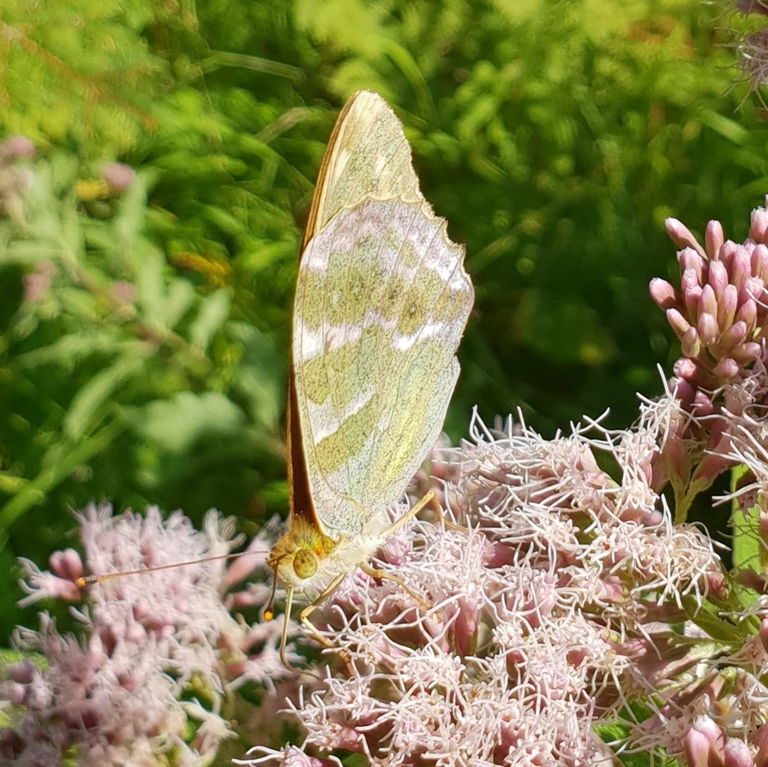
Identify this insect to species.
Argynnis paphia
